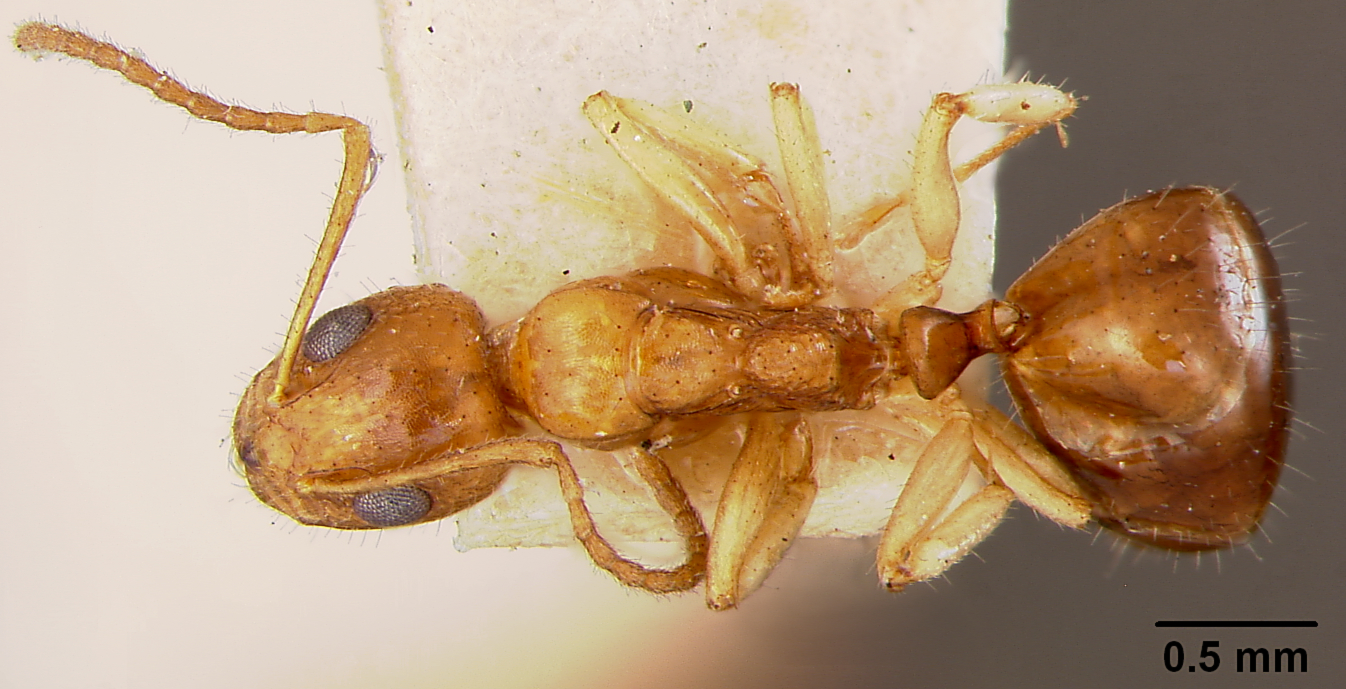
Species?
Dolichoderus parvus
